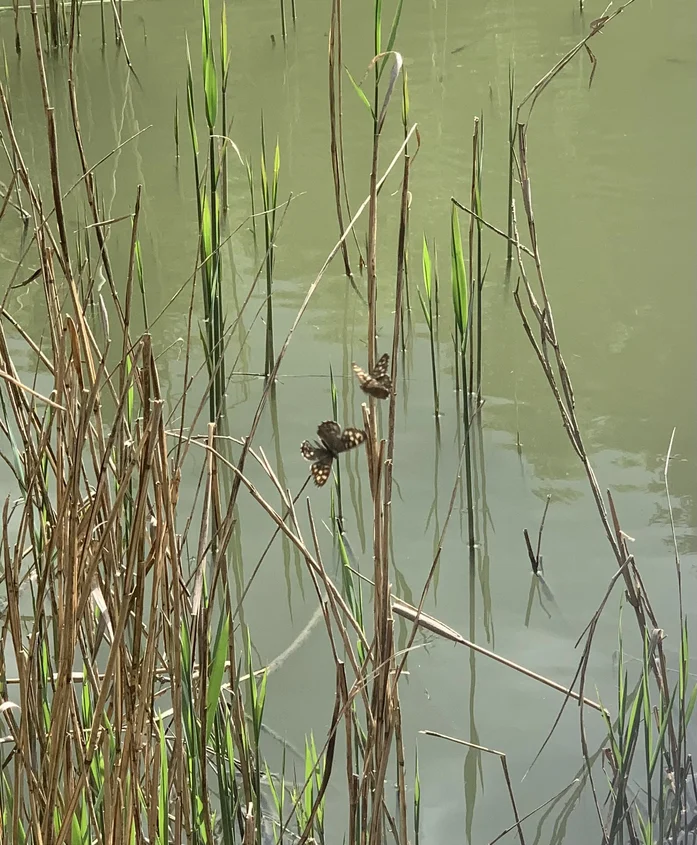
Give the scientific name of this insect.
Pararge aegeria
